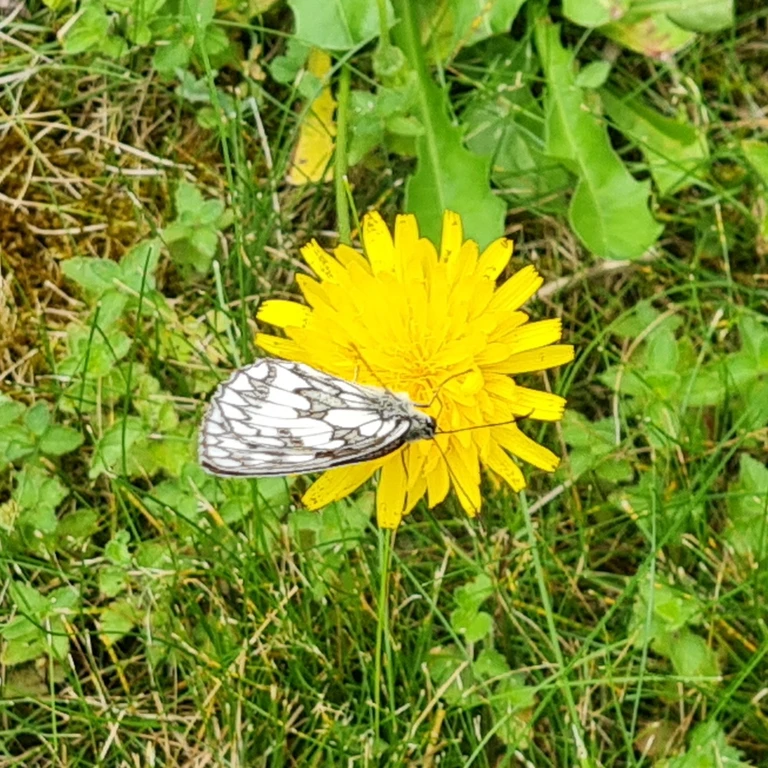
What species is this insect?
Melanargia galathea
